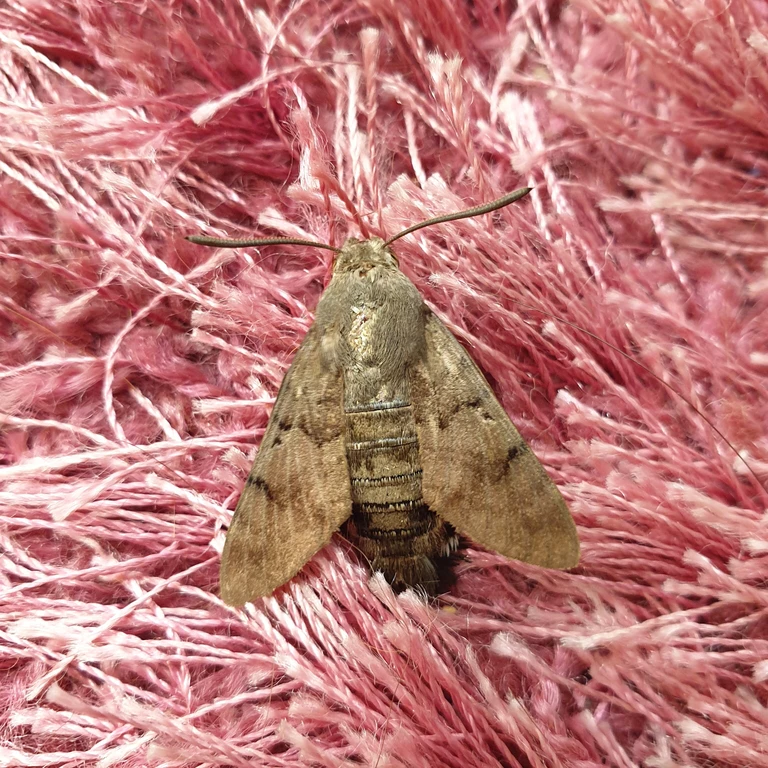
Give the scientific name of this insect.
Macroglossum stellatarum
